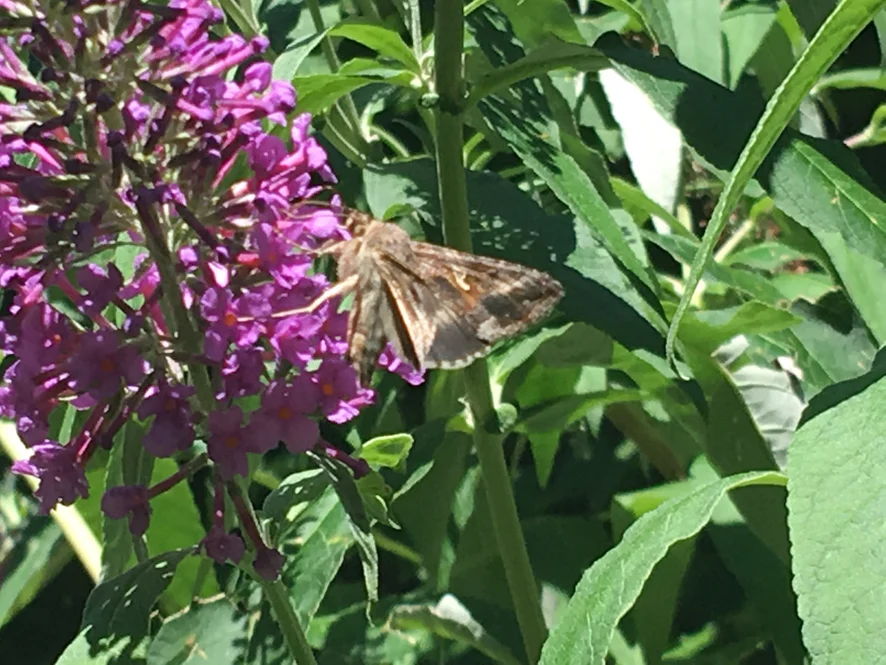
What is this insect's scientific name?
Autographa gamma
